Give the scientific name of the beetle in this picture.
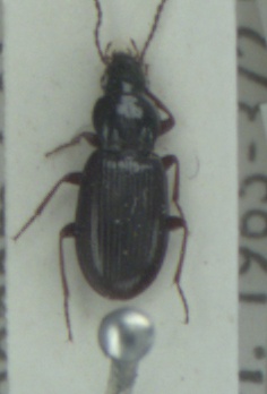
Pterostichus strenuus
